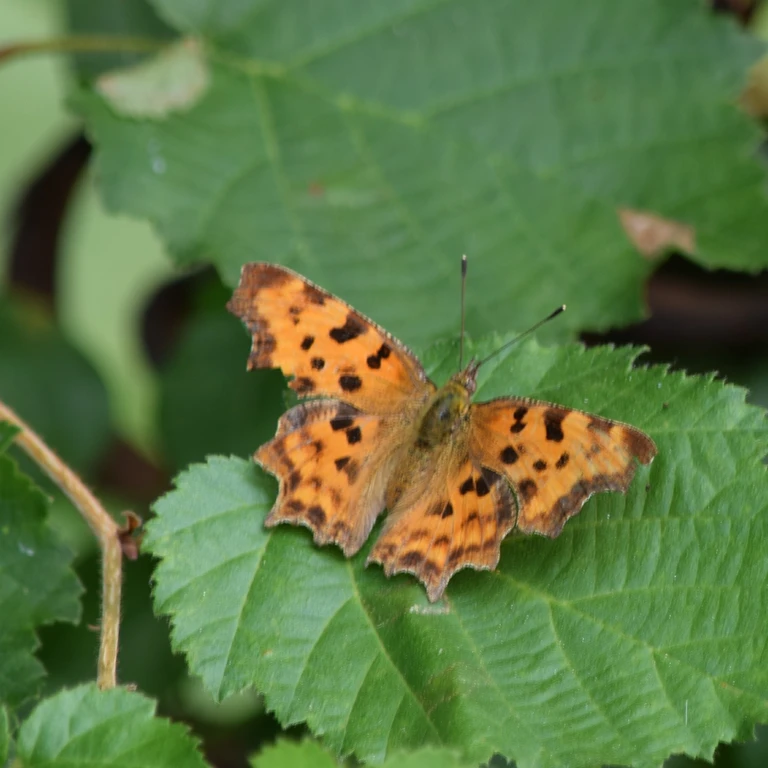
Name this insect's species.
Polygonia c-album
